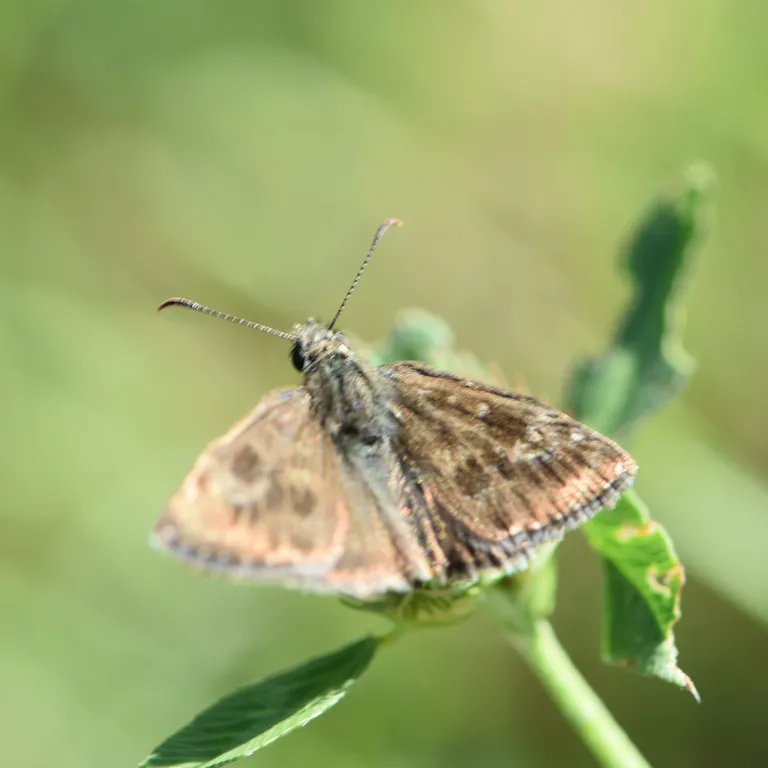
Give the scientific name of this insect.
Erynnis tages
